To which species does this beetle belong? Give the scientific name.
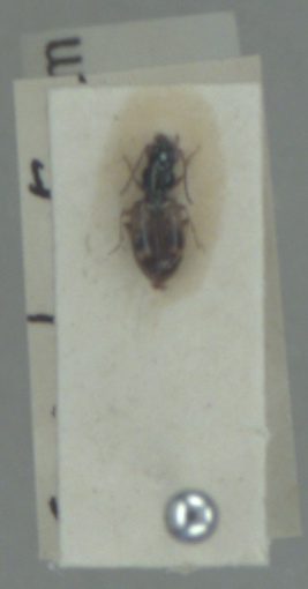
Bembidion articulatum
